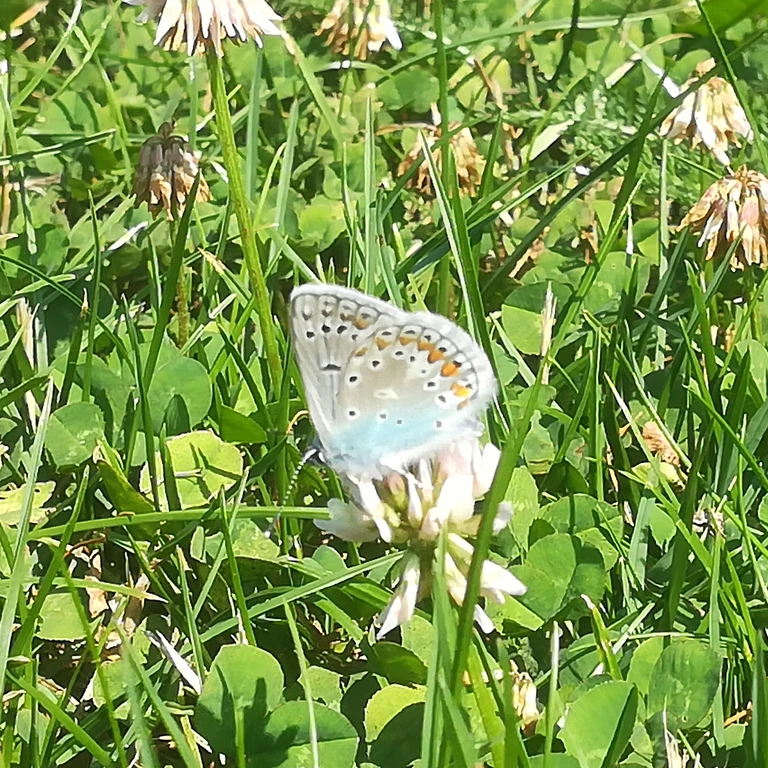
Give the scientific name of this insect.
Polyommatus icarus
